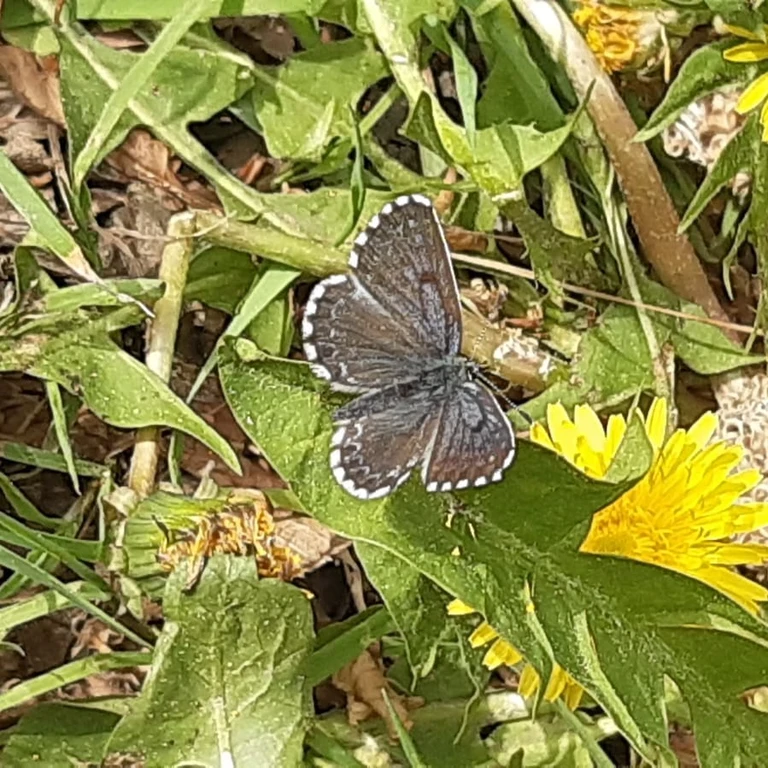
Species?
Scolitantides orion
